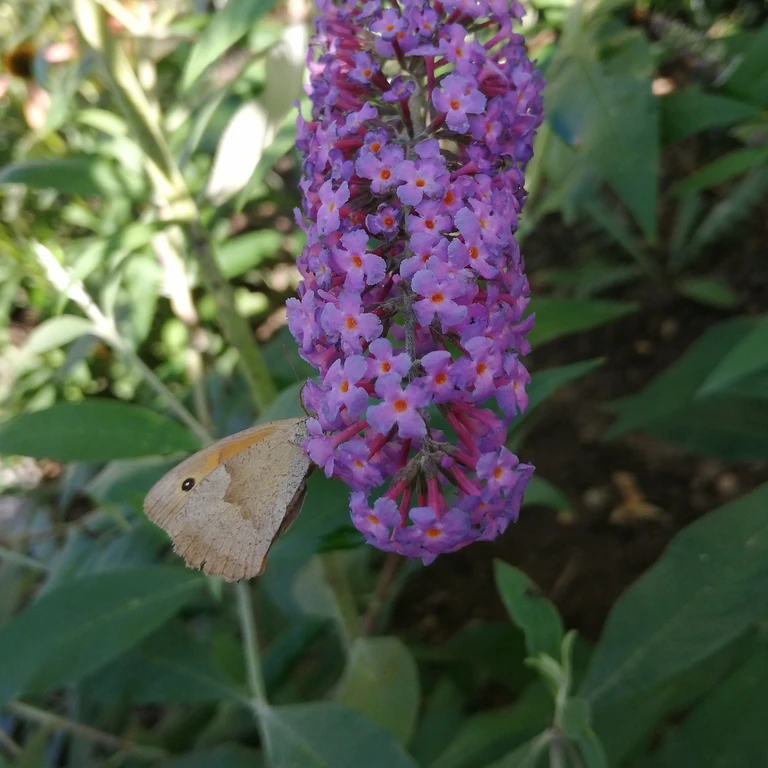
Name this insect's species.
Maniola jurtina
